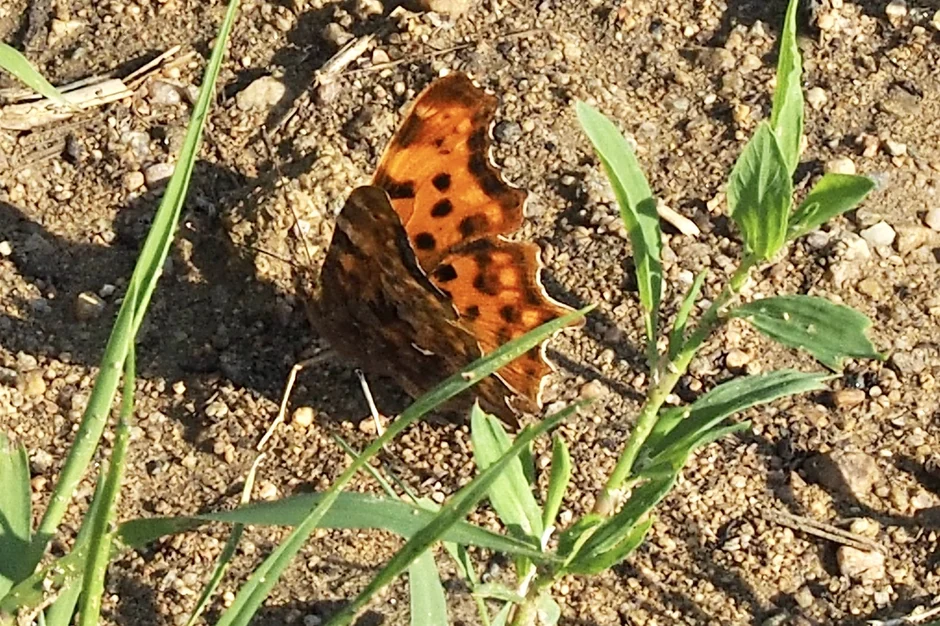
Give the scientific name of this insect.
Polygonia c-album
